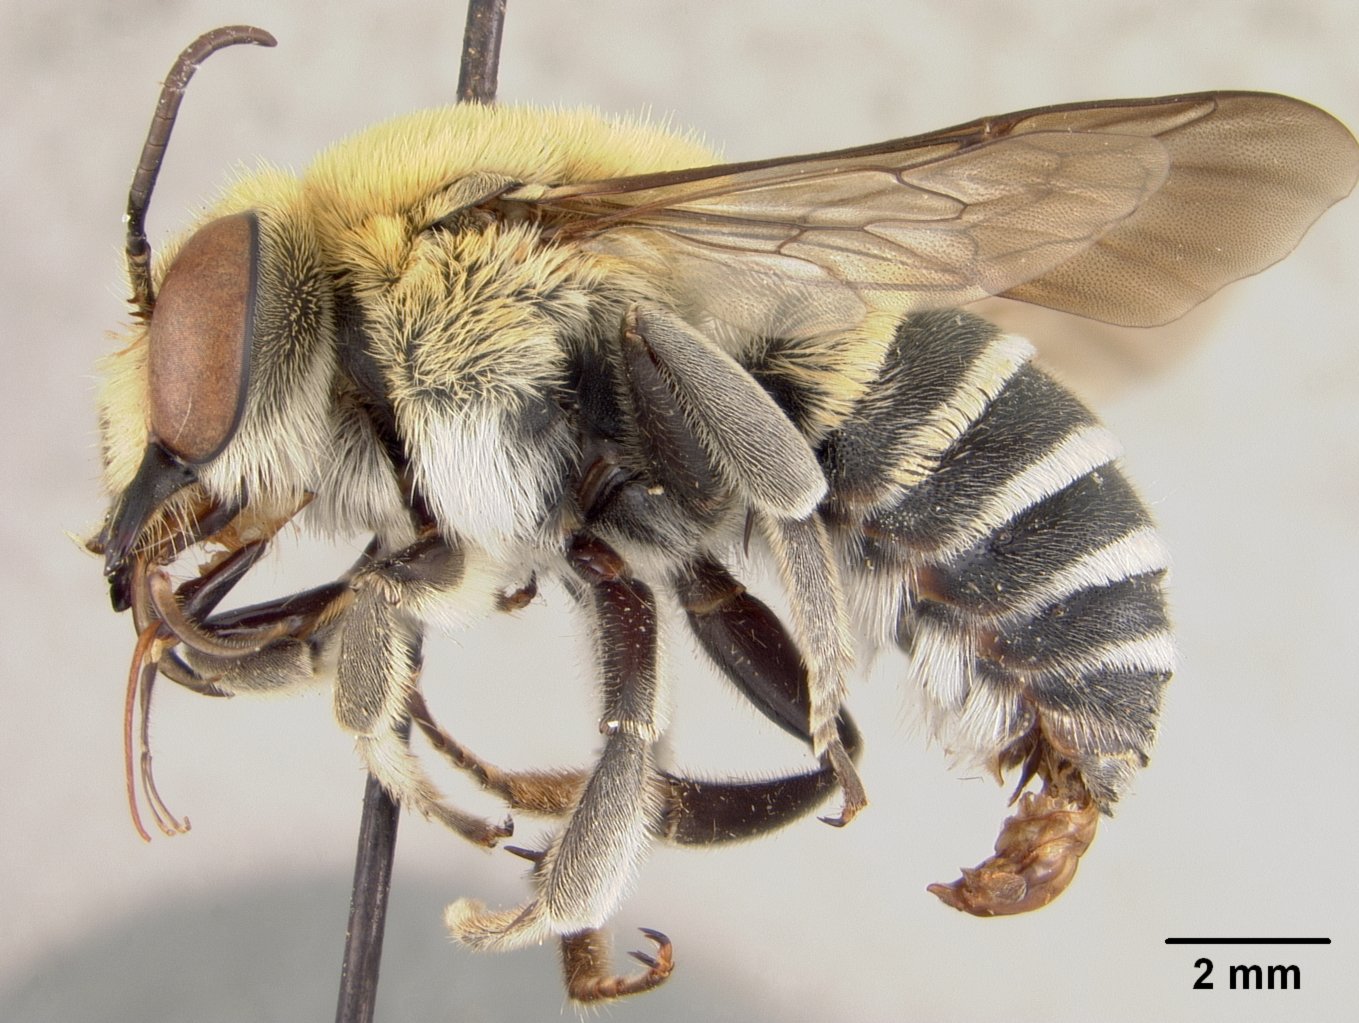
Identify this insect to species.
Trachusa manni
